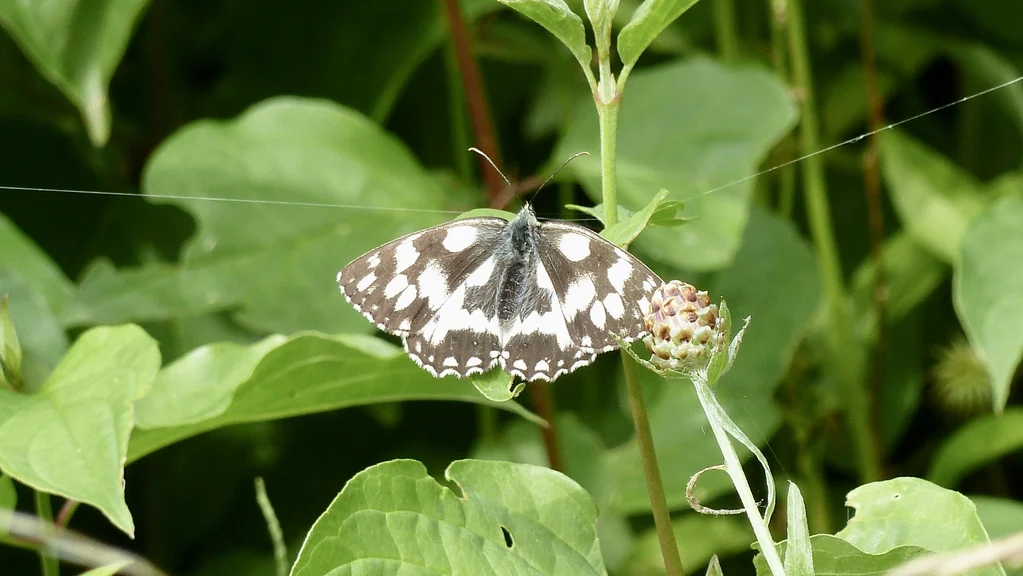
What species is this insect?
Melanargia galathea
